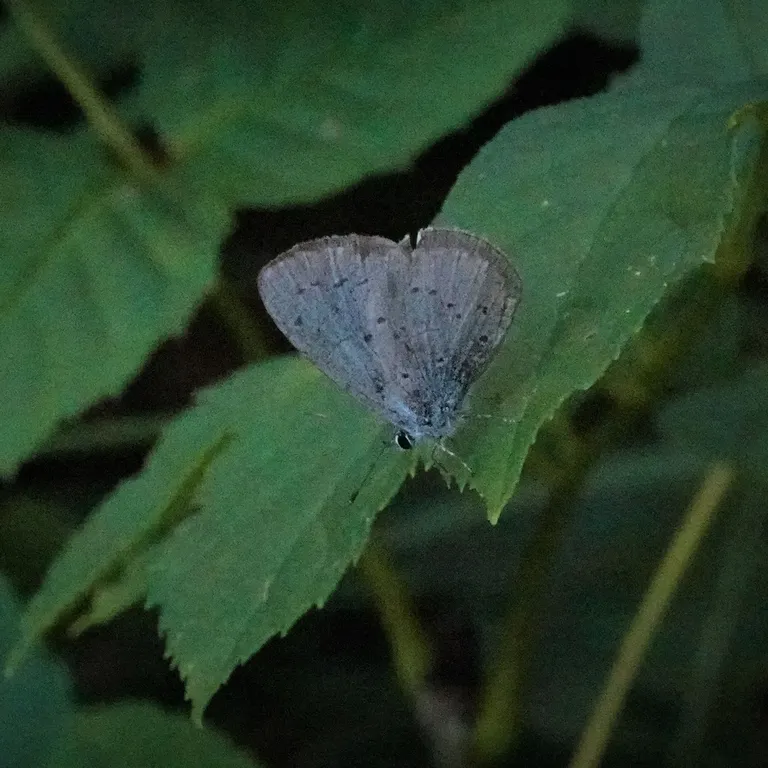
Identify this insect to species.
Celastrina argiolus
